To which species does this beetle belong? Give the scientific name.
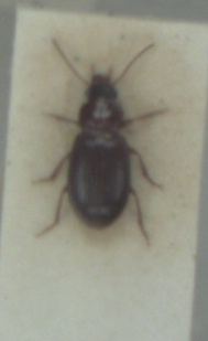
Bradycellus caucasicus
